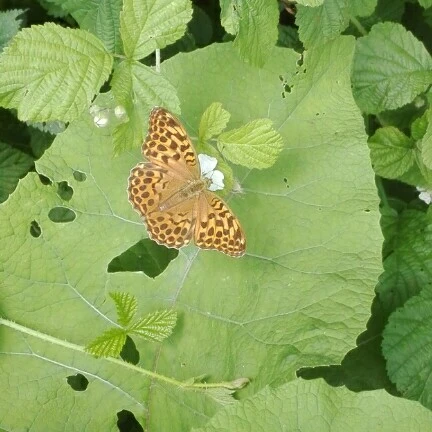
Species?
Argynnis paphia
